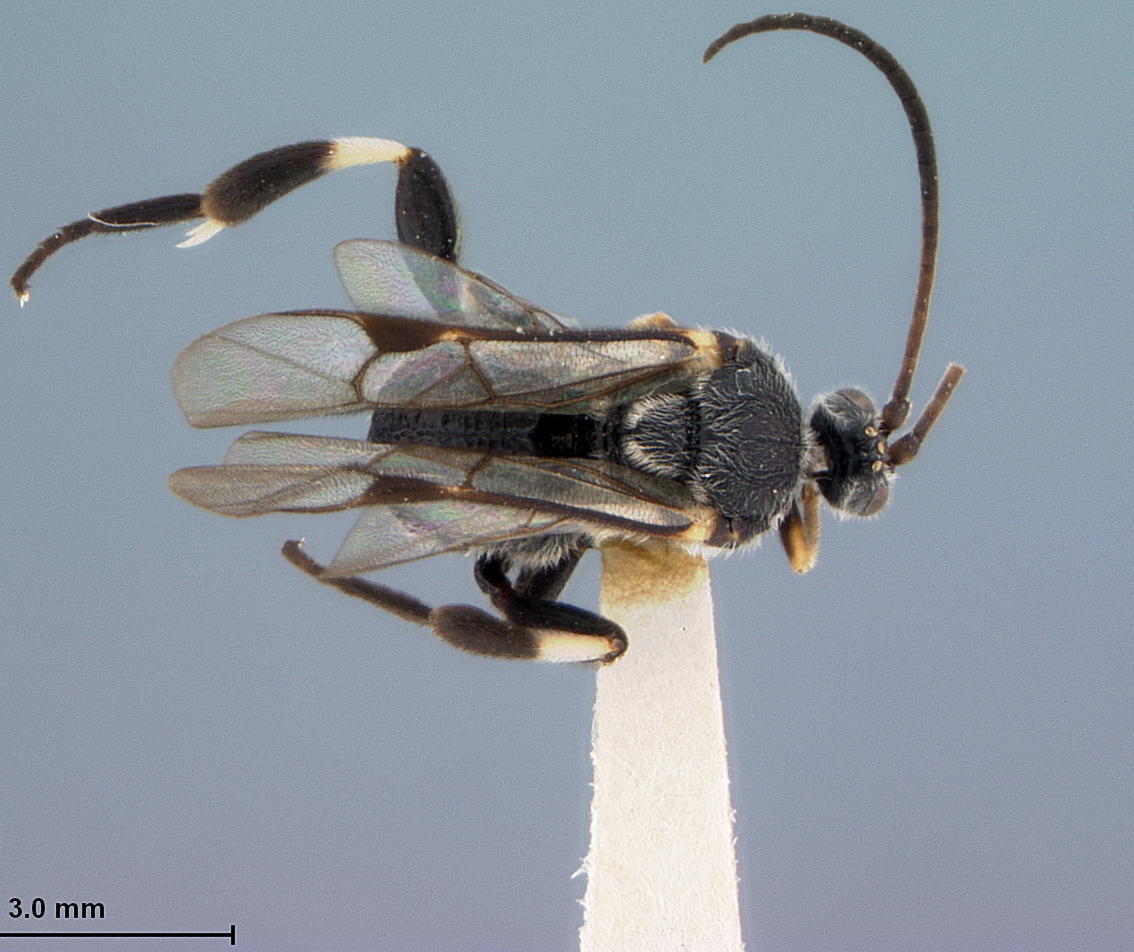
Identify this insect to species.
Fornicia pilosa
